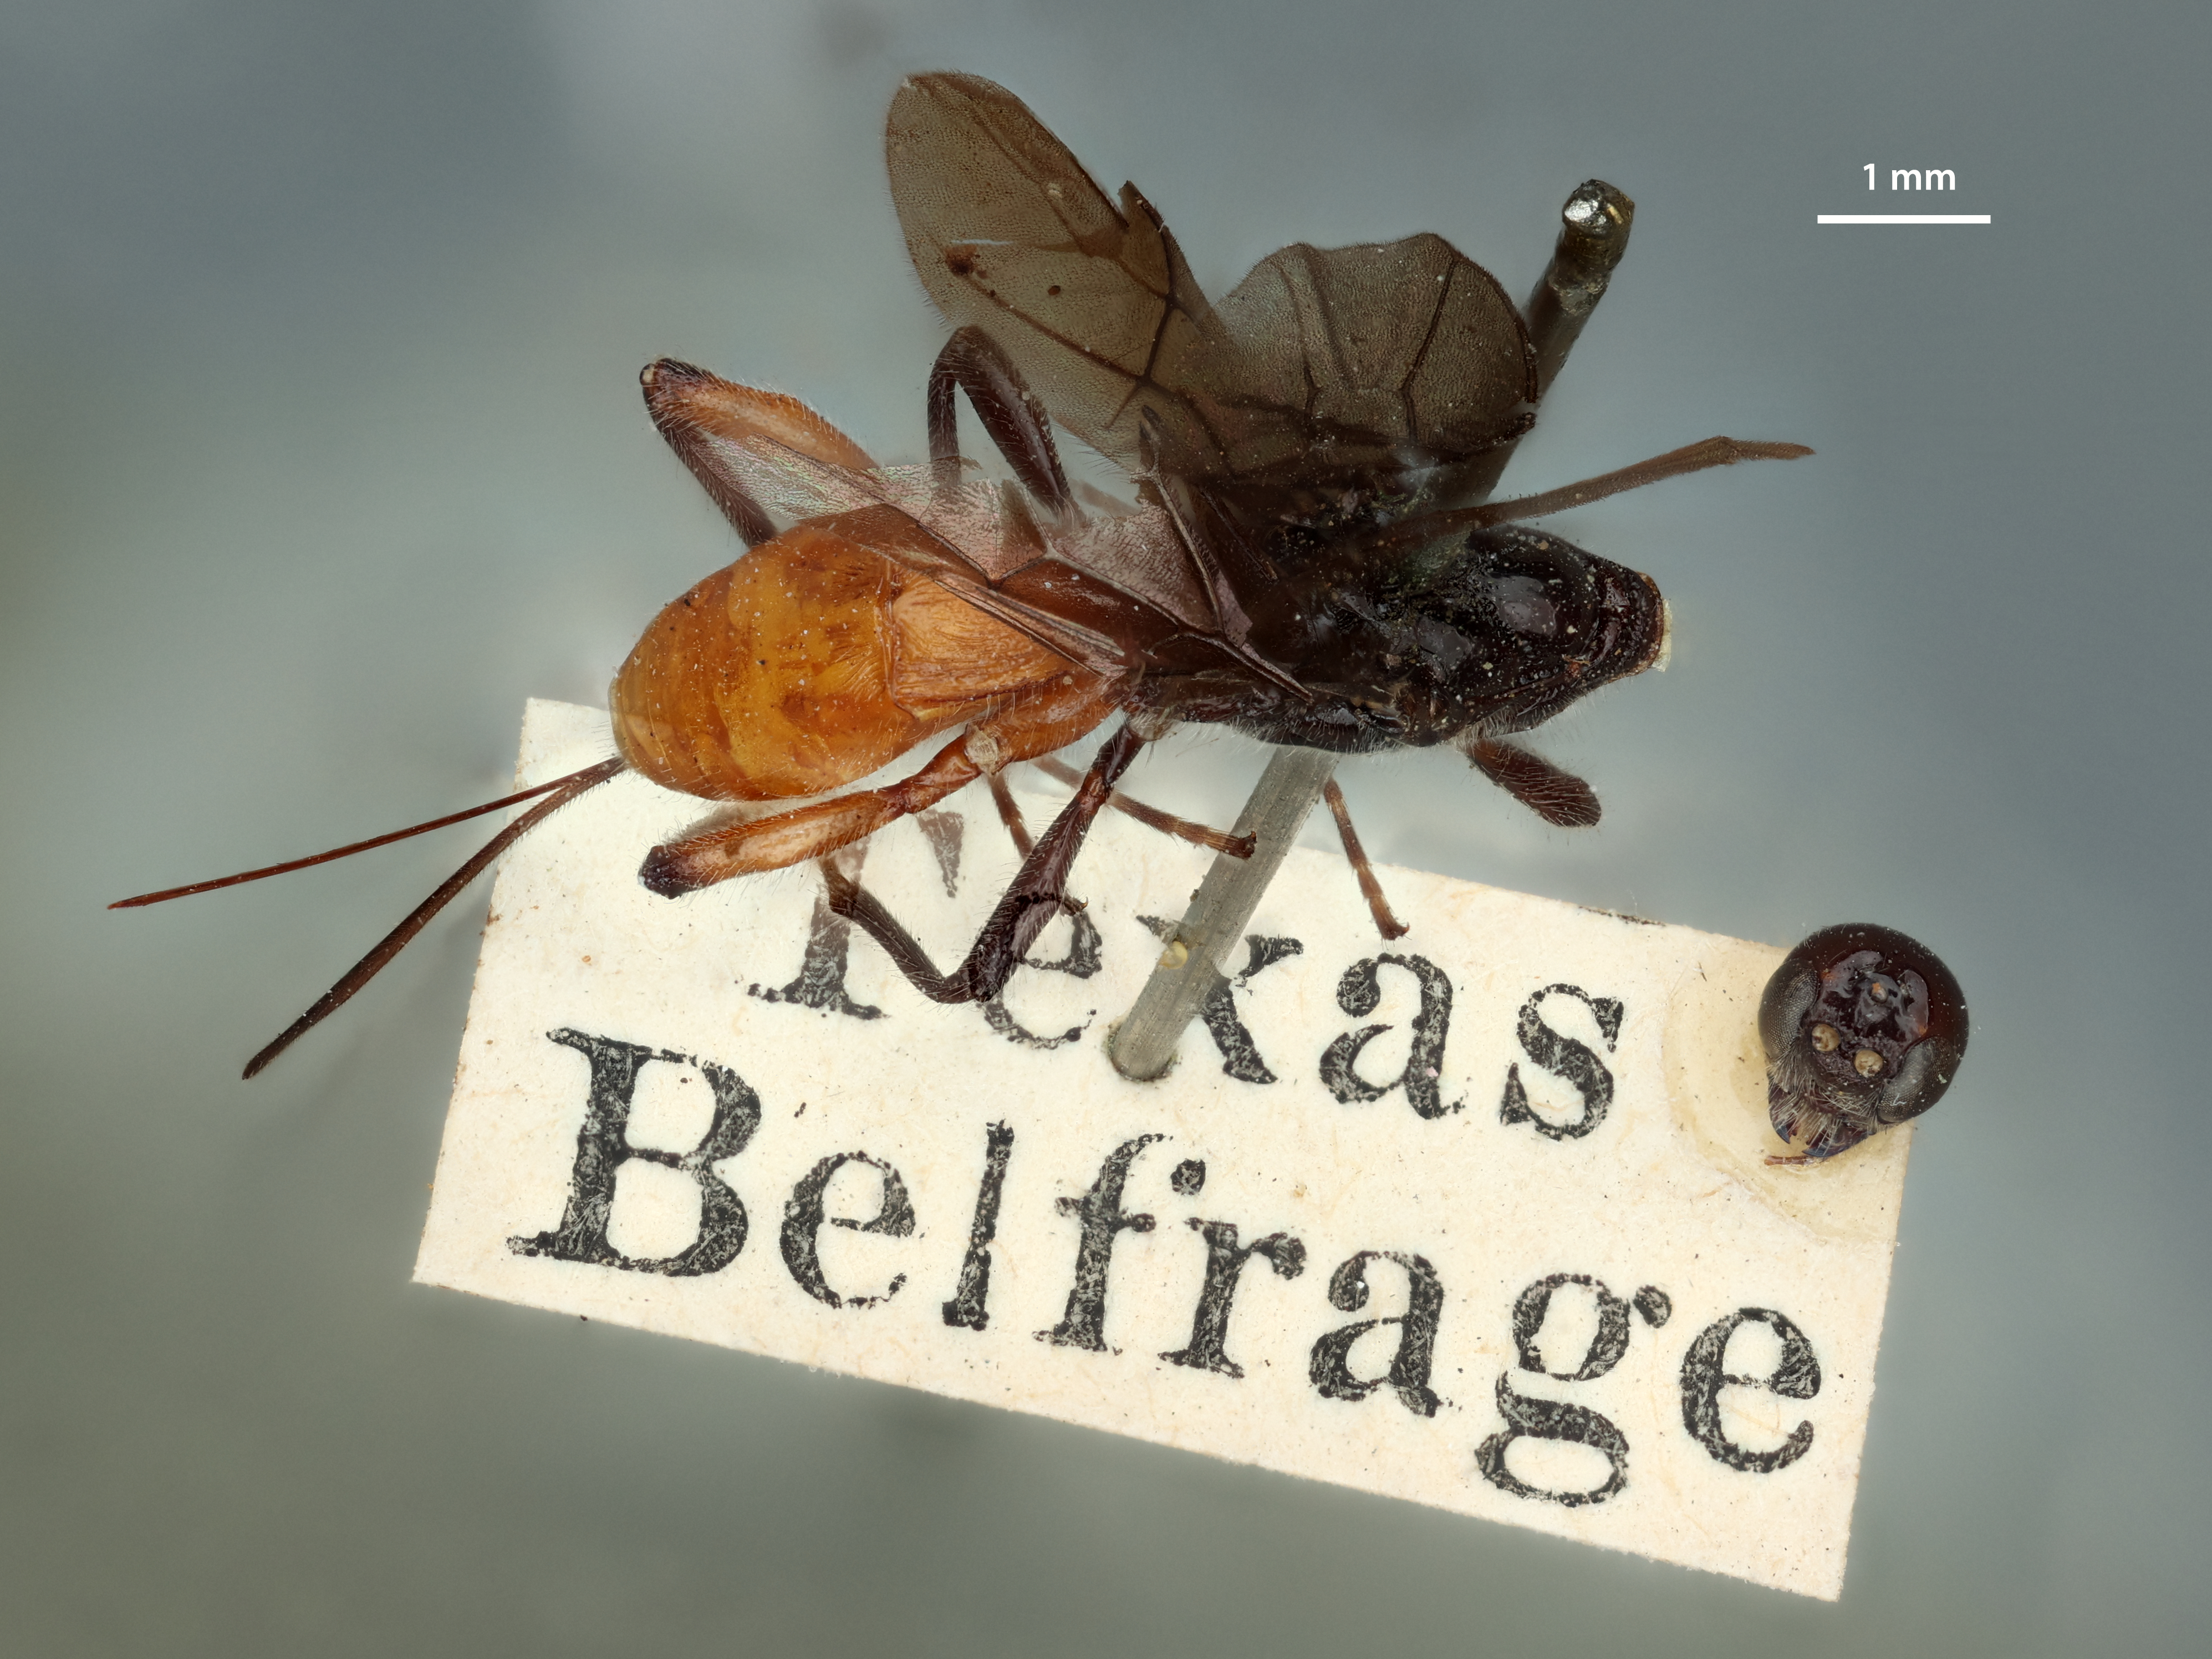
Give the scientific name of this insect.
Bracon disjunctus
